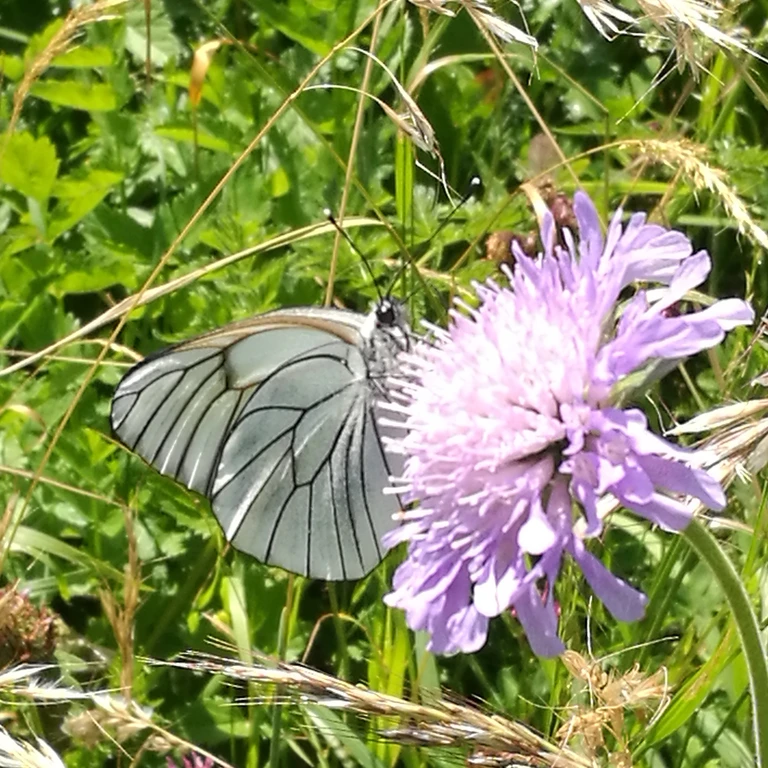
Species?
Aporia crataegi
